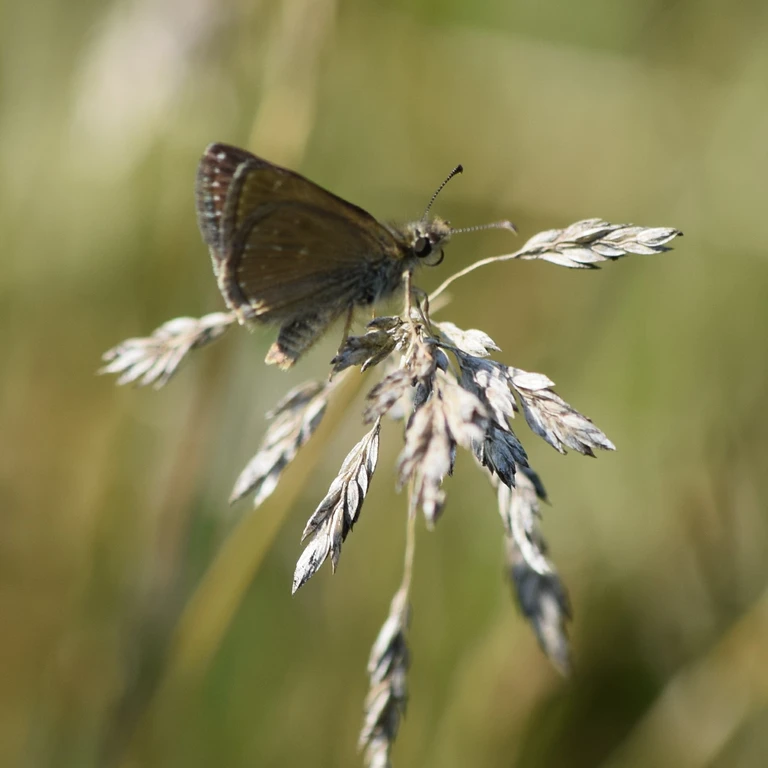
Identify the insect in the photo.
Erynnis tages
